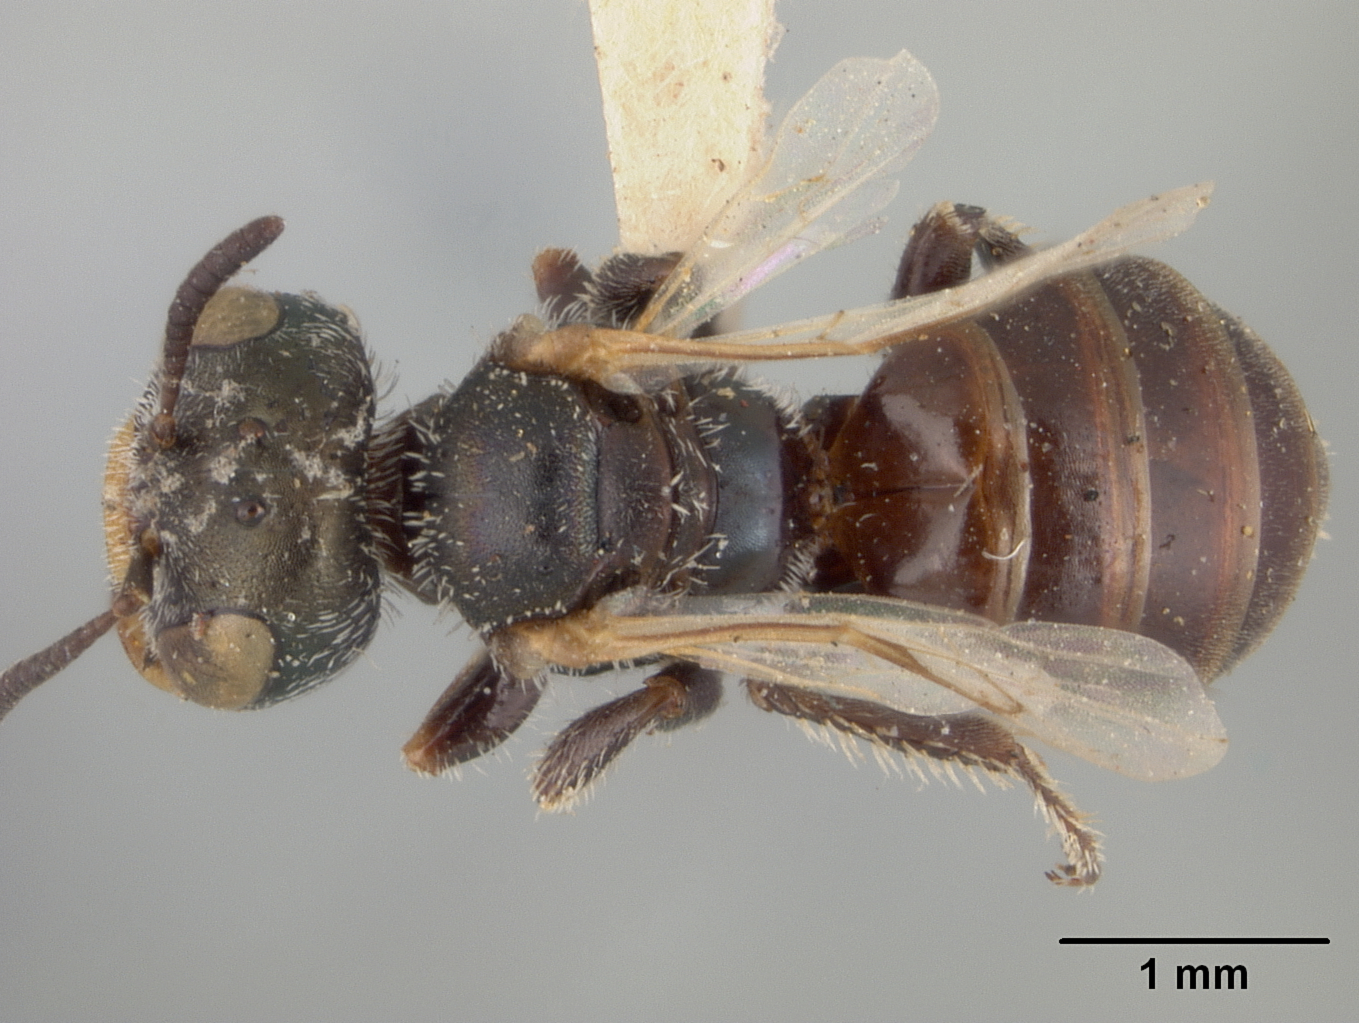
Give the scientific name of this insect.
Perdita dinognatha
